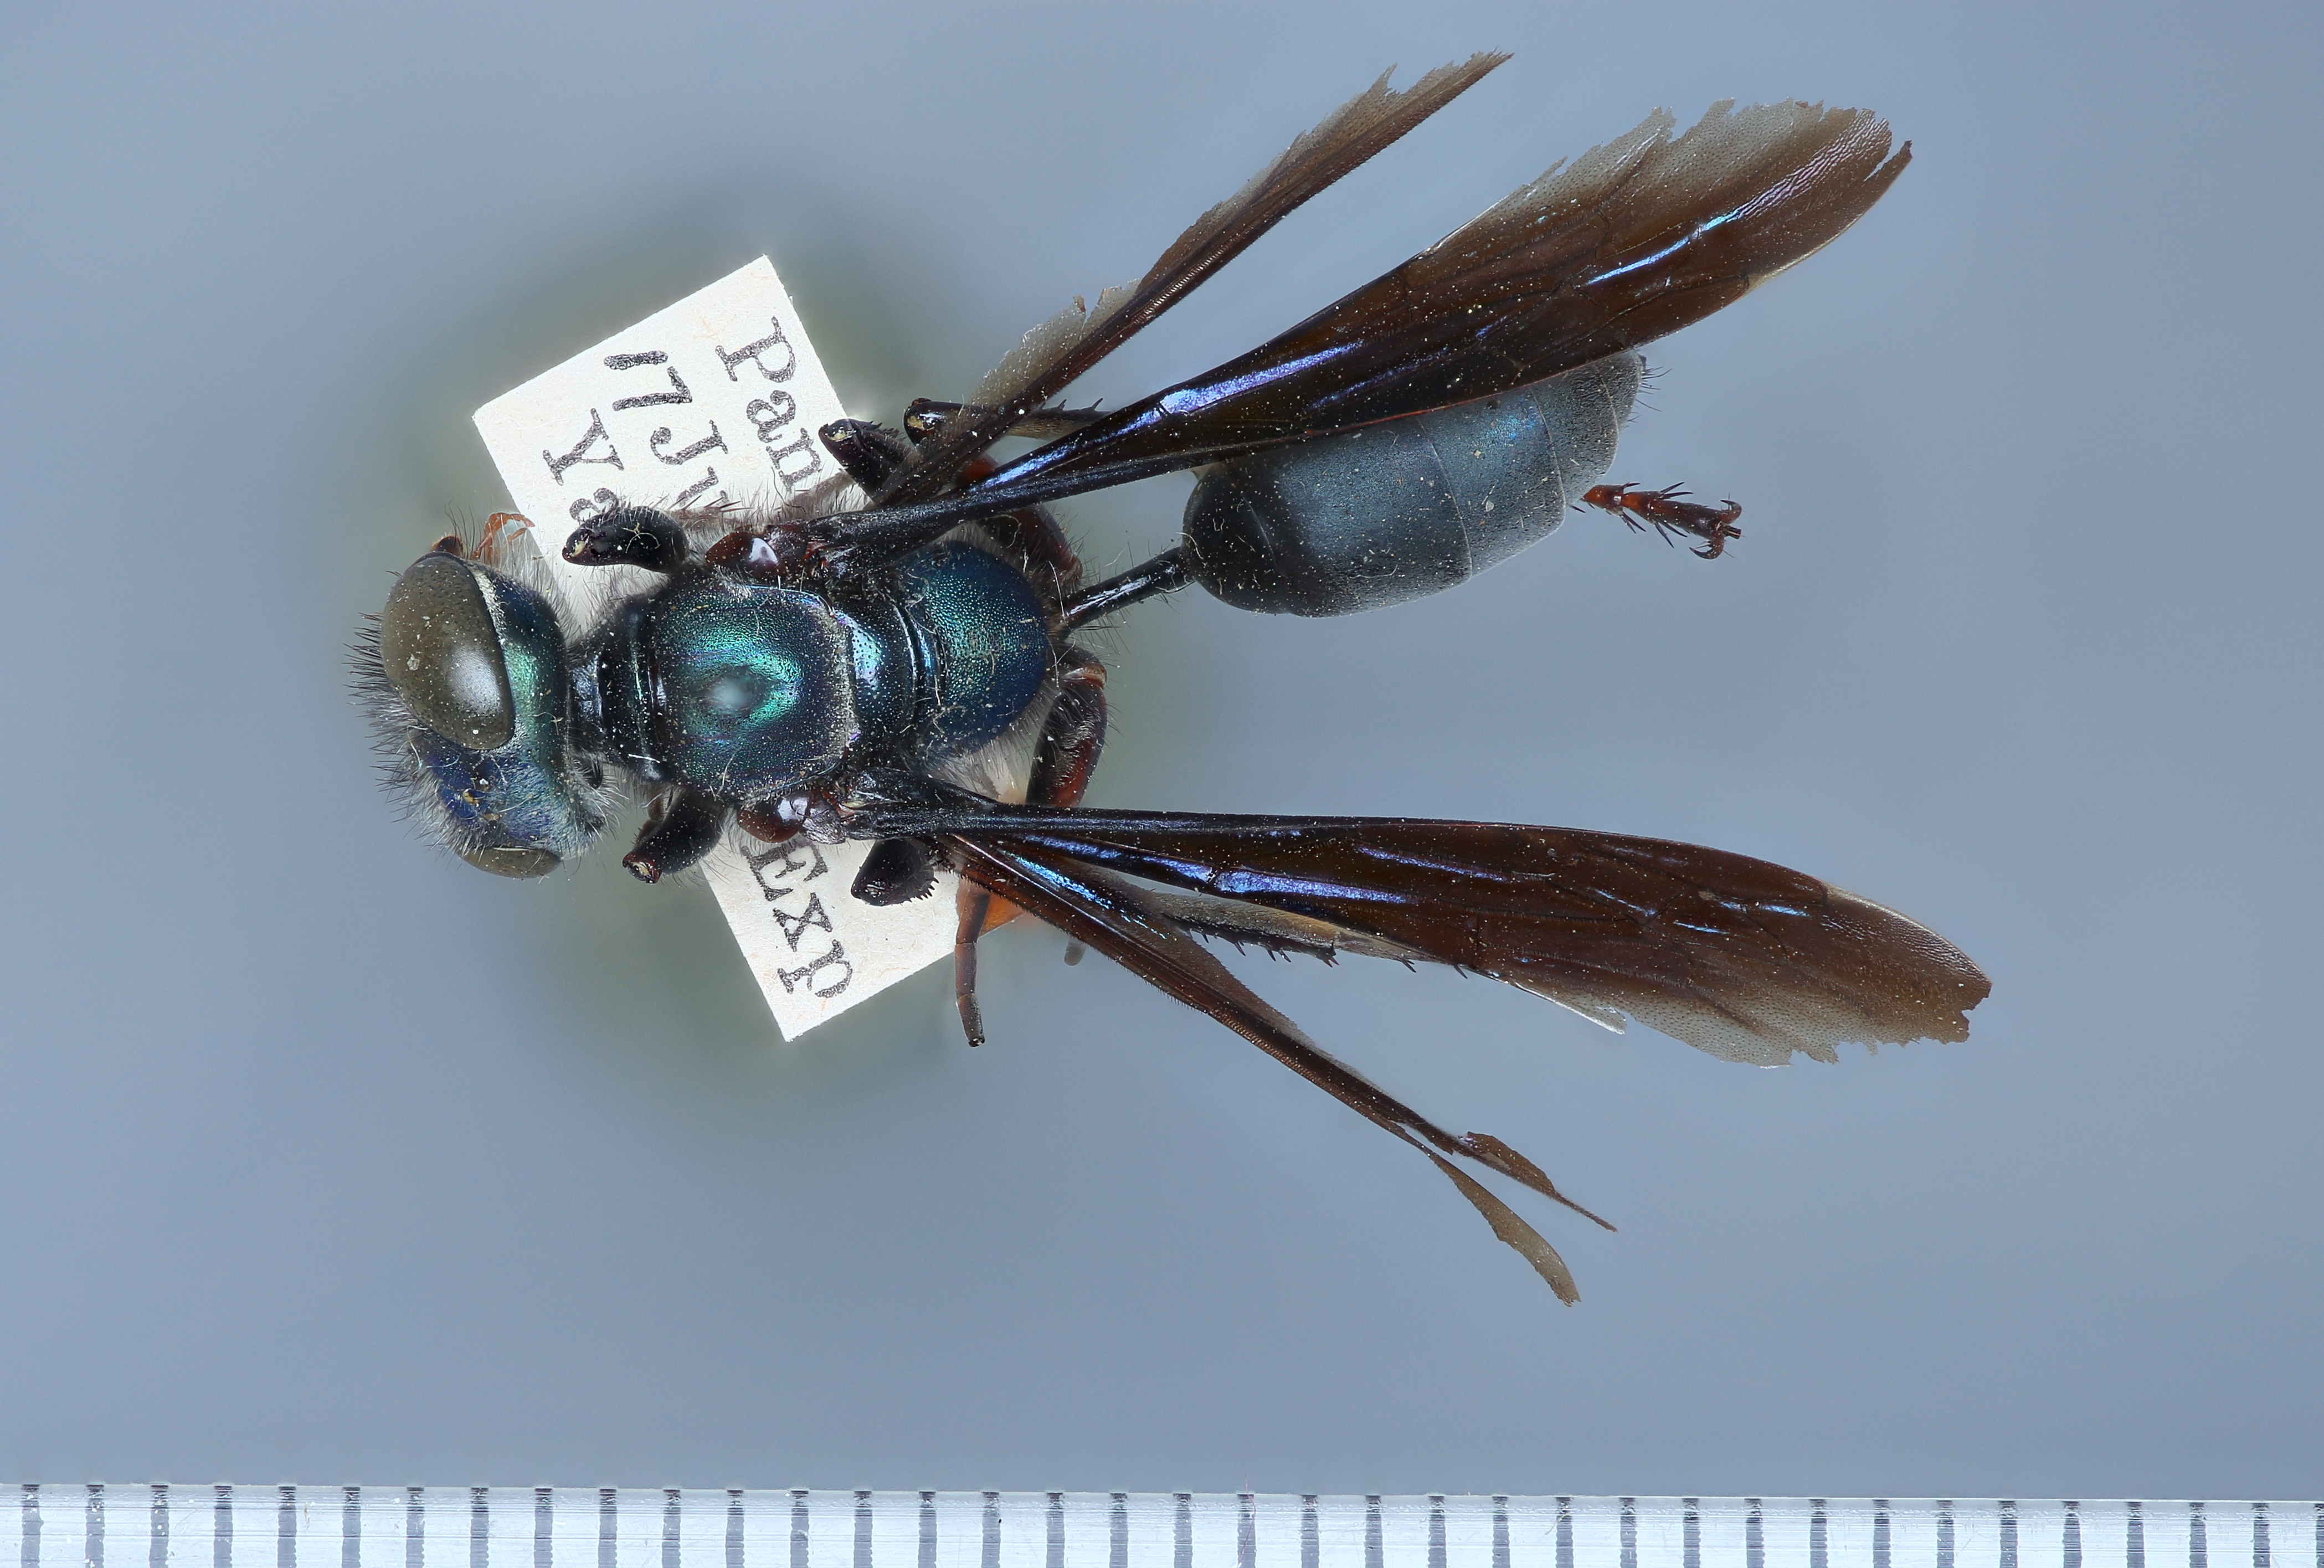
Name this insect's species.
Isodontia bipunctata
